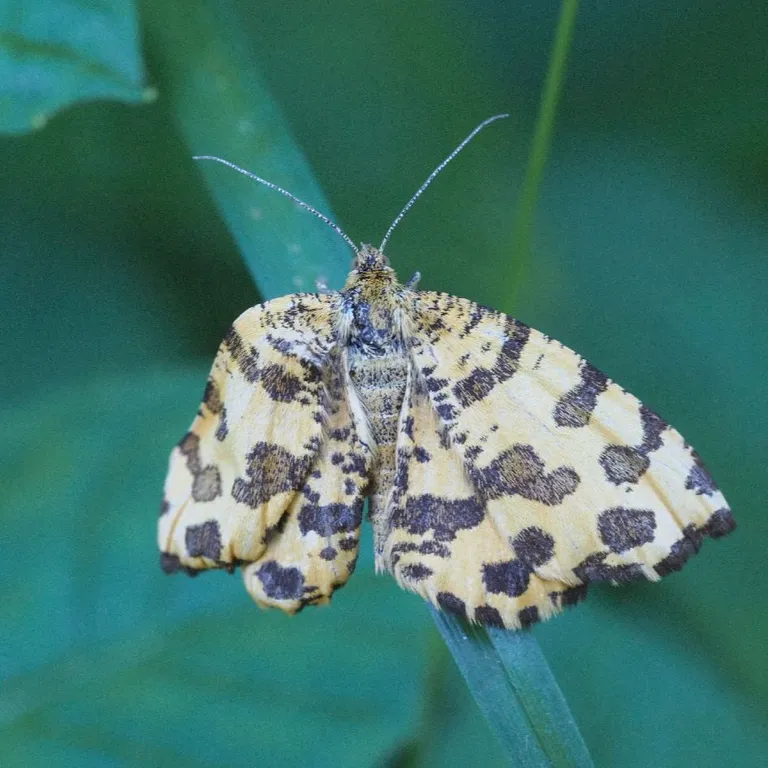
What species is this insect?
Pseudopanthera macularia
